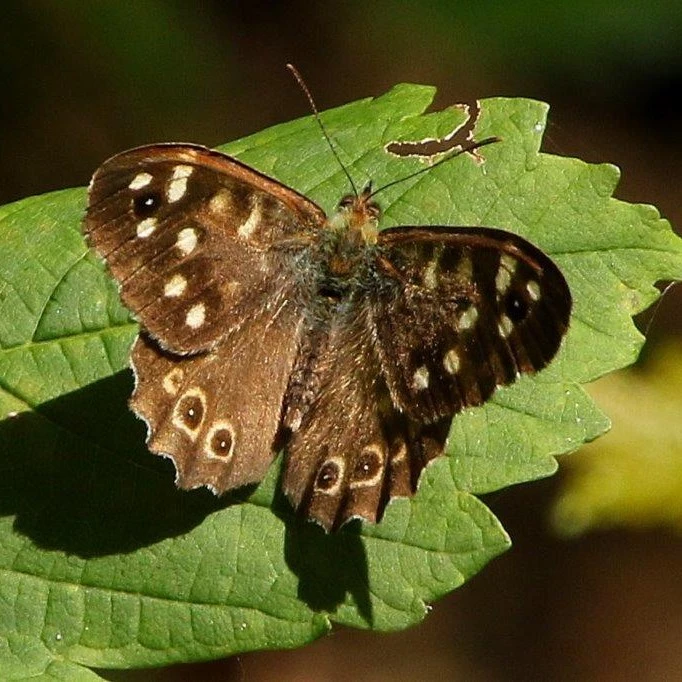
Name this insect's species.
Pararge aegeria
